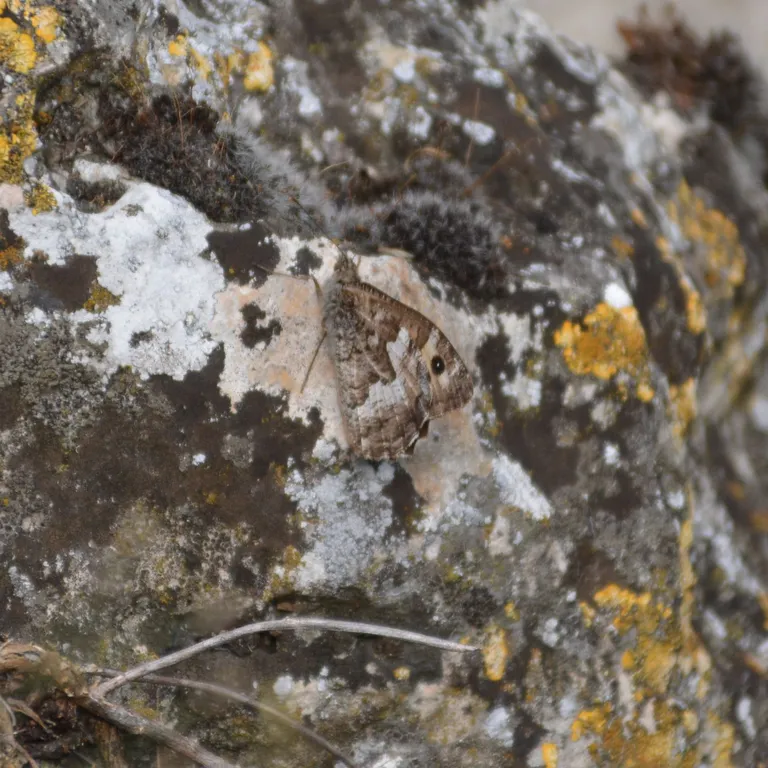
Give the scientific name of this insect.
Hipparchia semele
